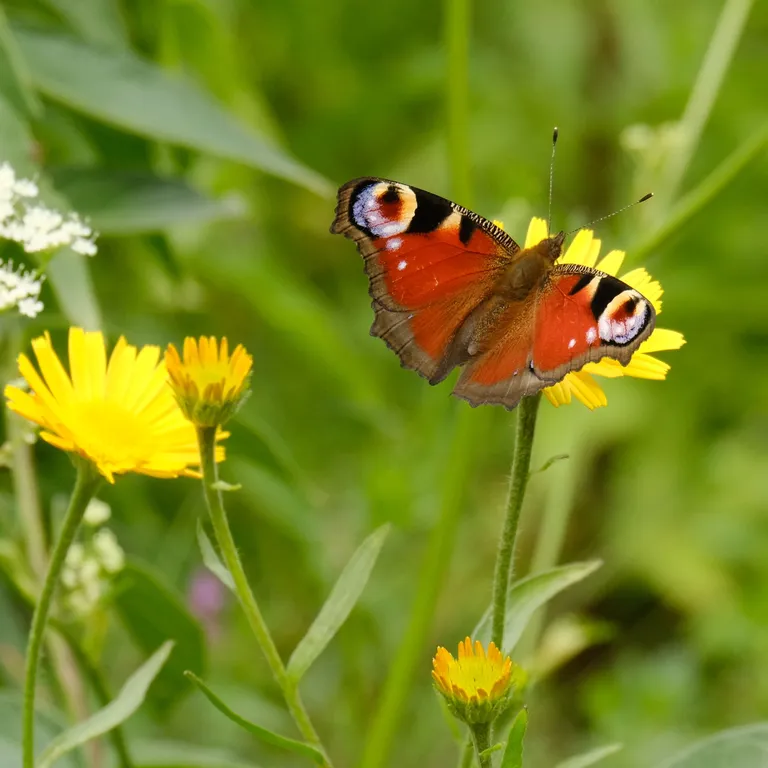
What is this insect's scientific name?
Aglais io
